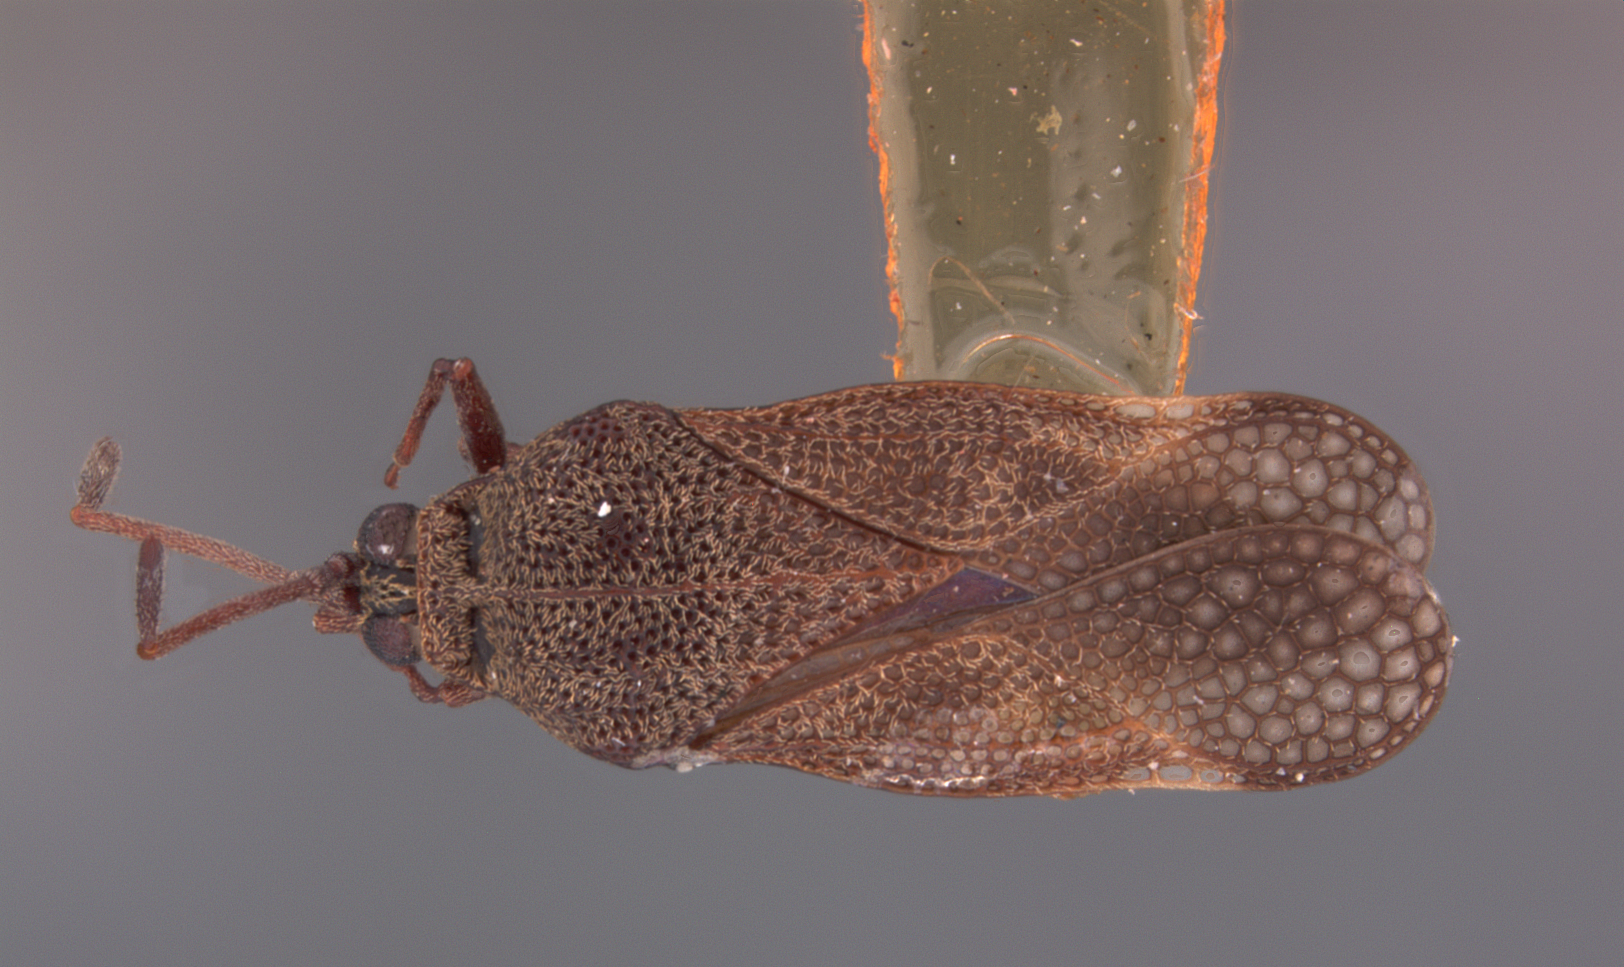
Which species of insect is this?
Cromerus kalshoveni
